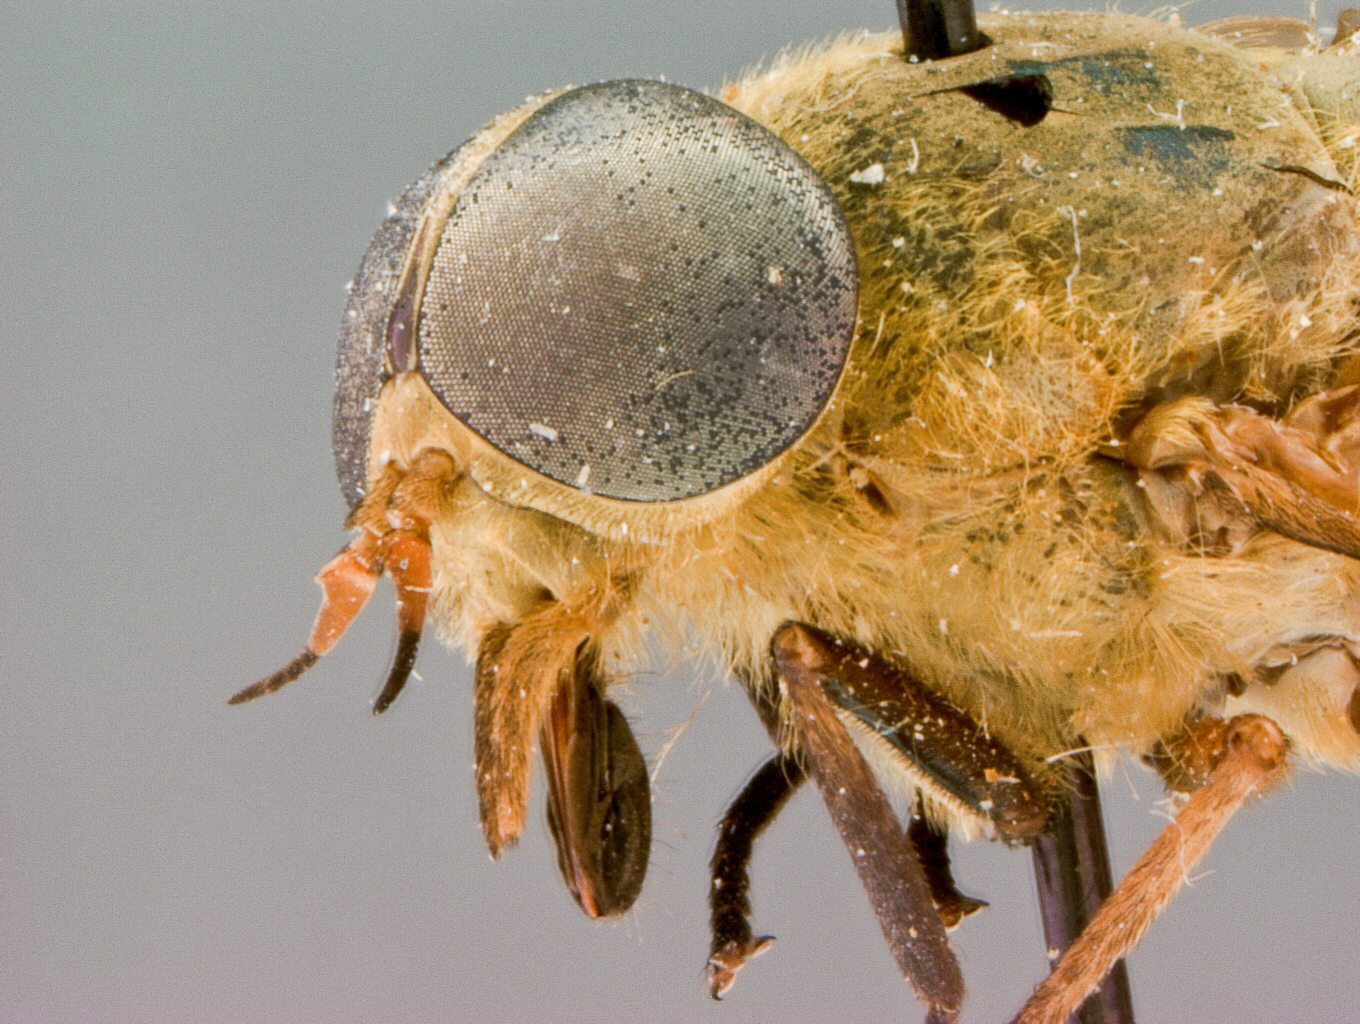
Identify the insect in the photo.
Tabanus auripilosus
